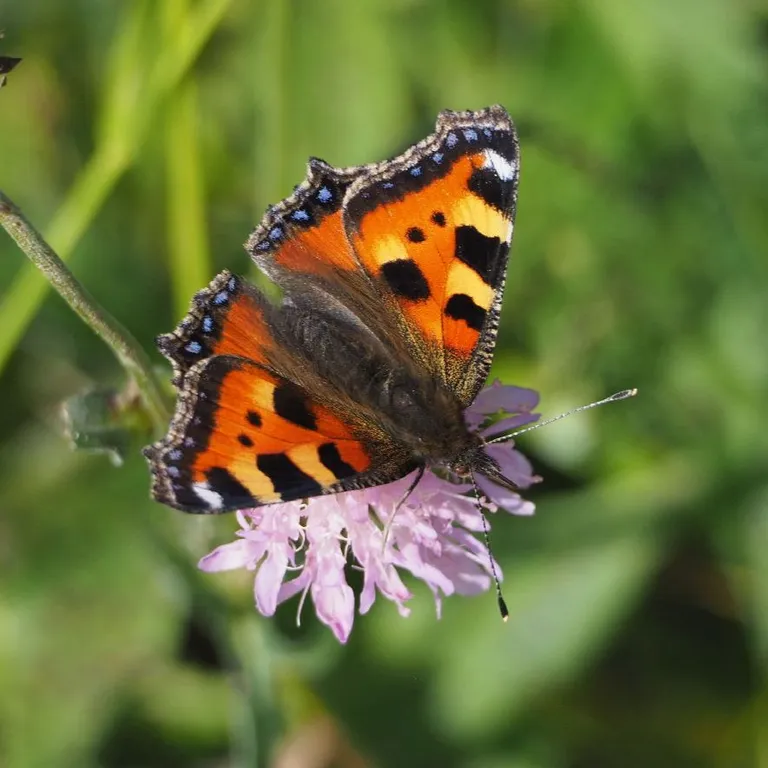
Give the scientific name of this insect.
Aglais urticae
